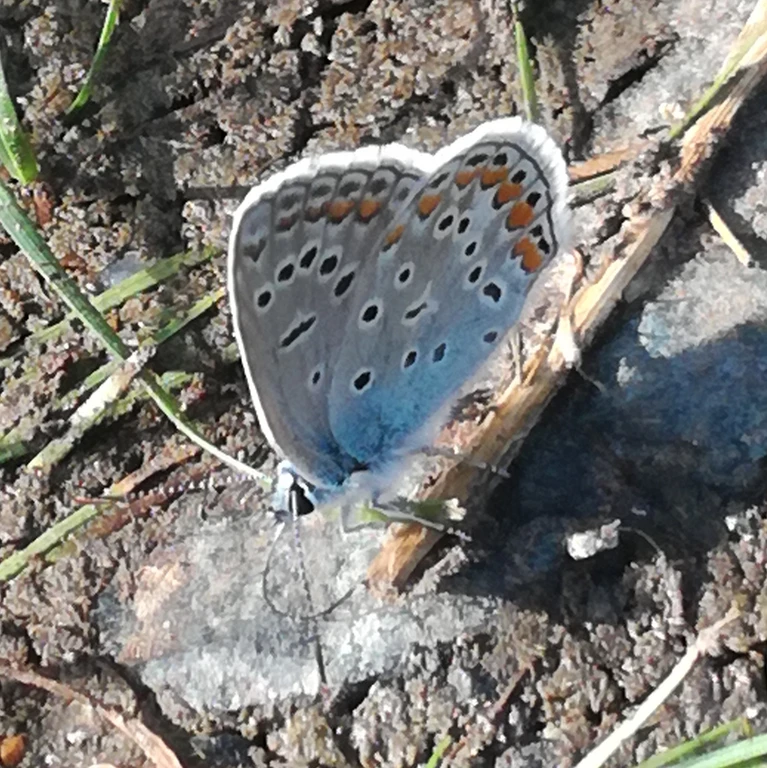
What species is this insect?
Polyommatus icarus
